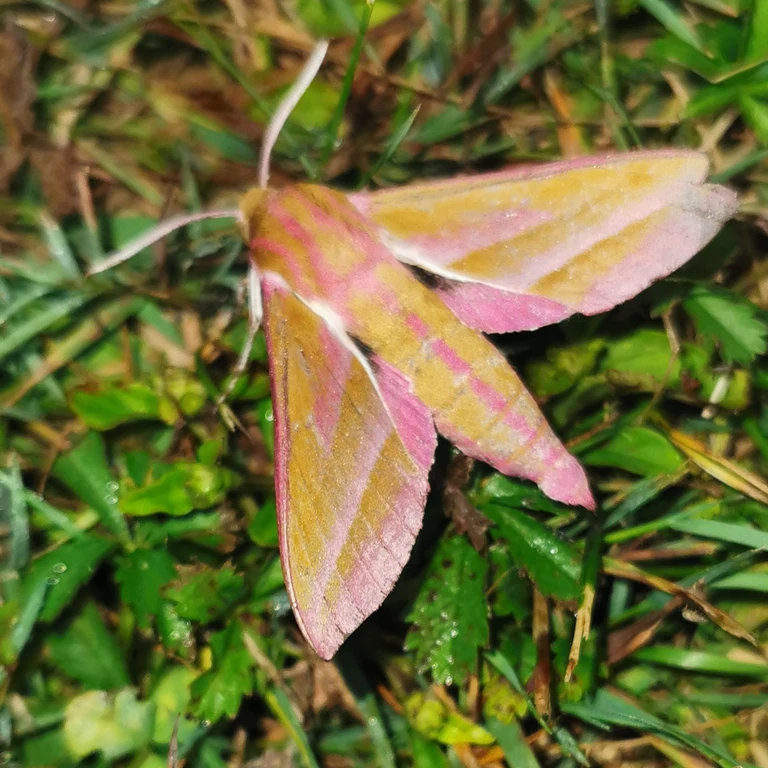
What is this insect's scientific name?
Deilephila elpenor
